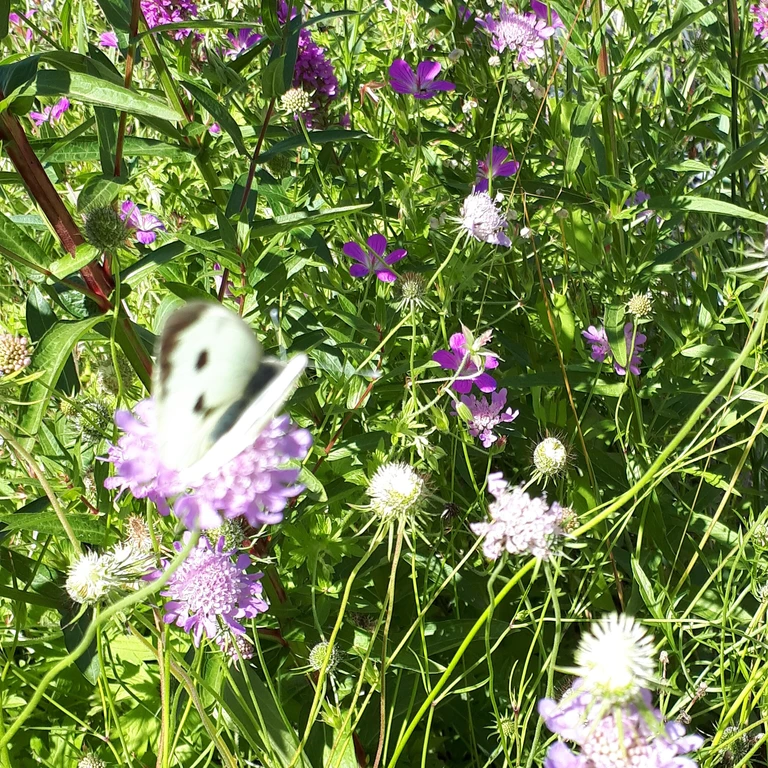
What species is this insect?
Pieris brassicae
